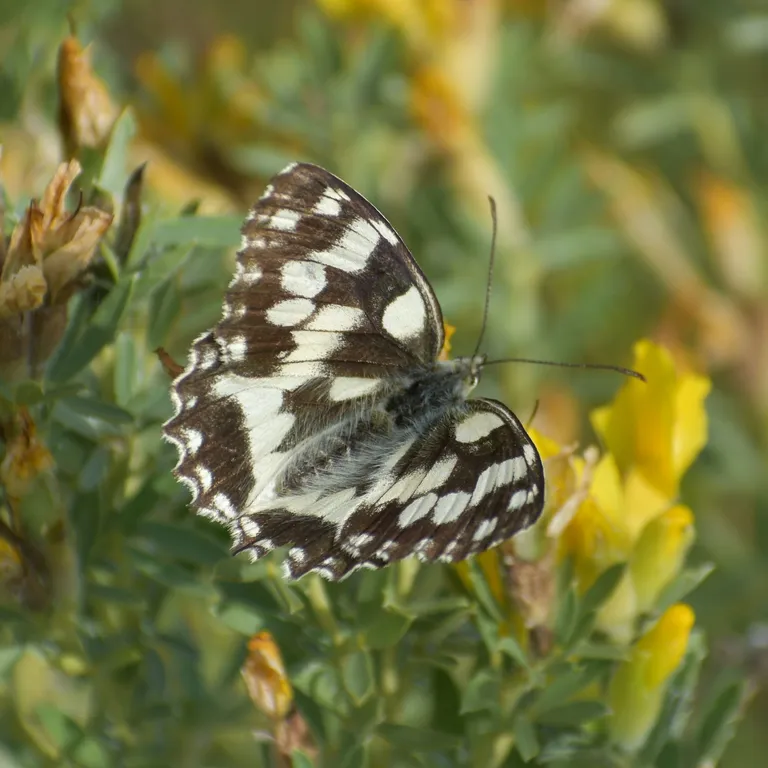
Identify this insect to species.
Melanargia galathea
